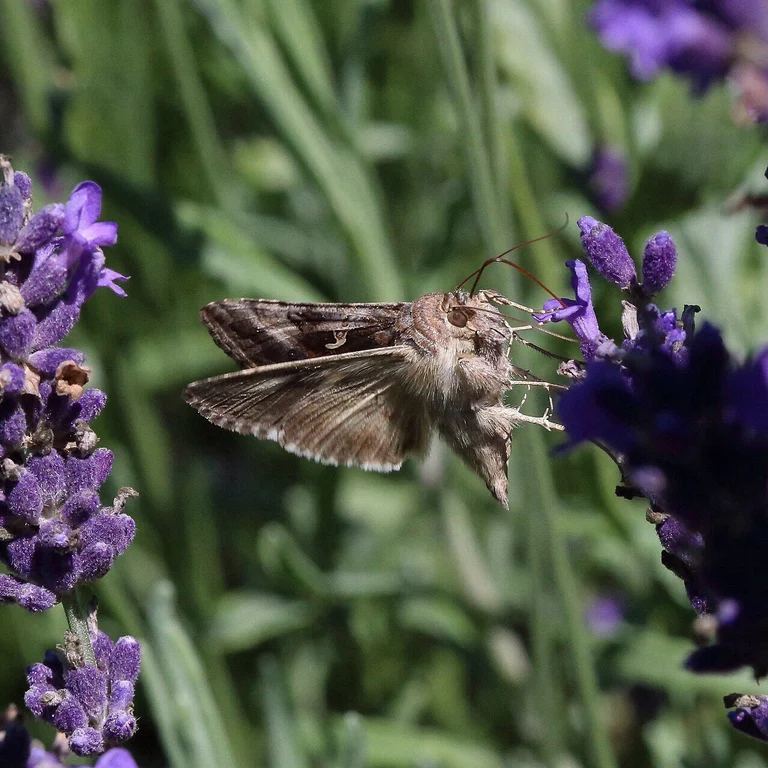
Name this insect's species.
Autographa gamma
